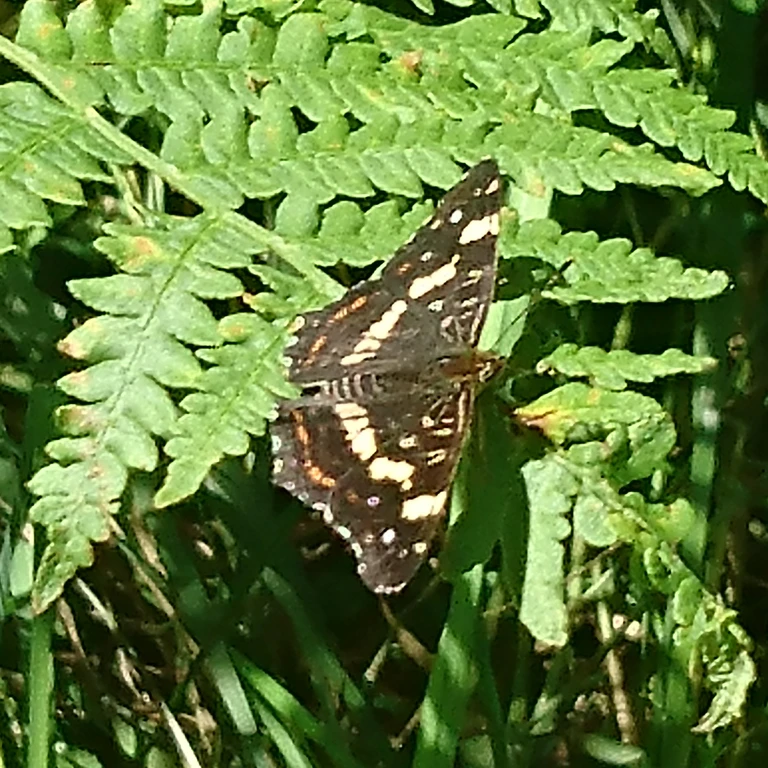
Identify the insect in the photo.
Araschnia levana
